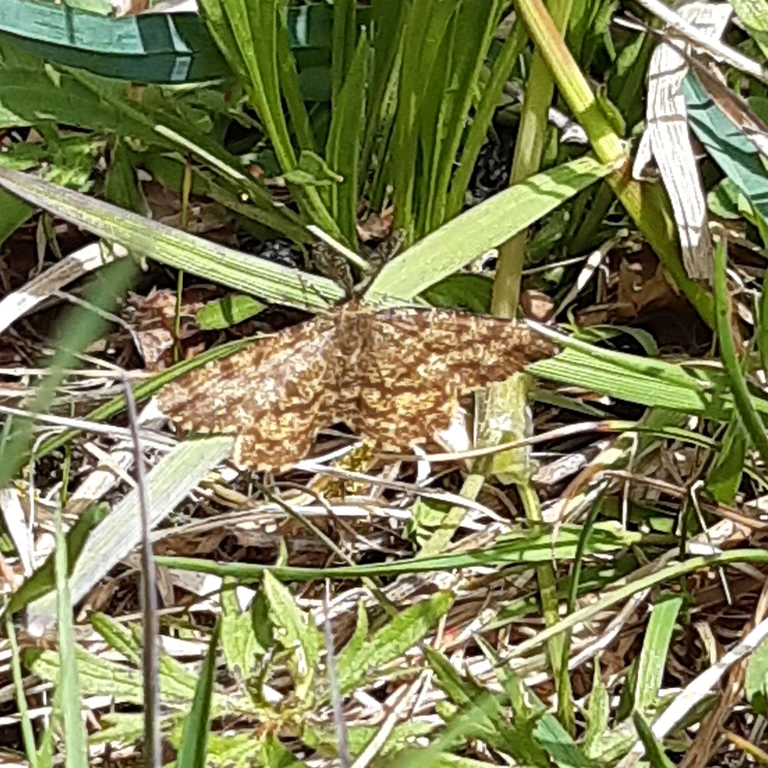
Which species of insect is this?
Ematurga atomaria
